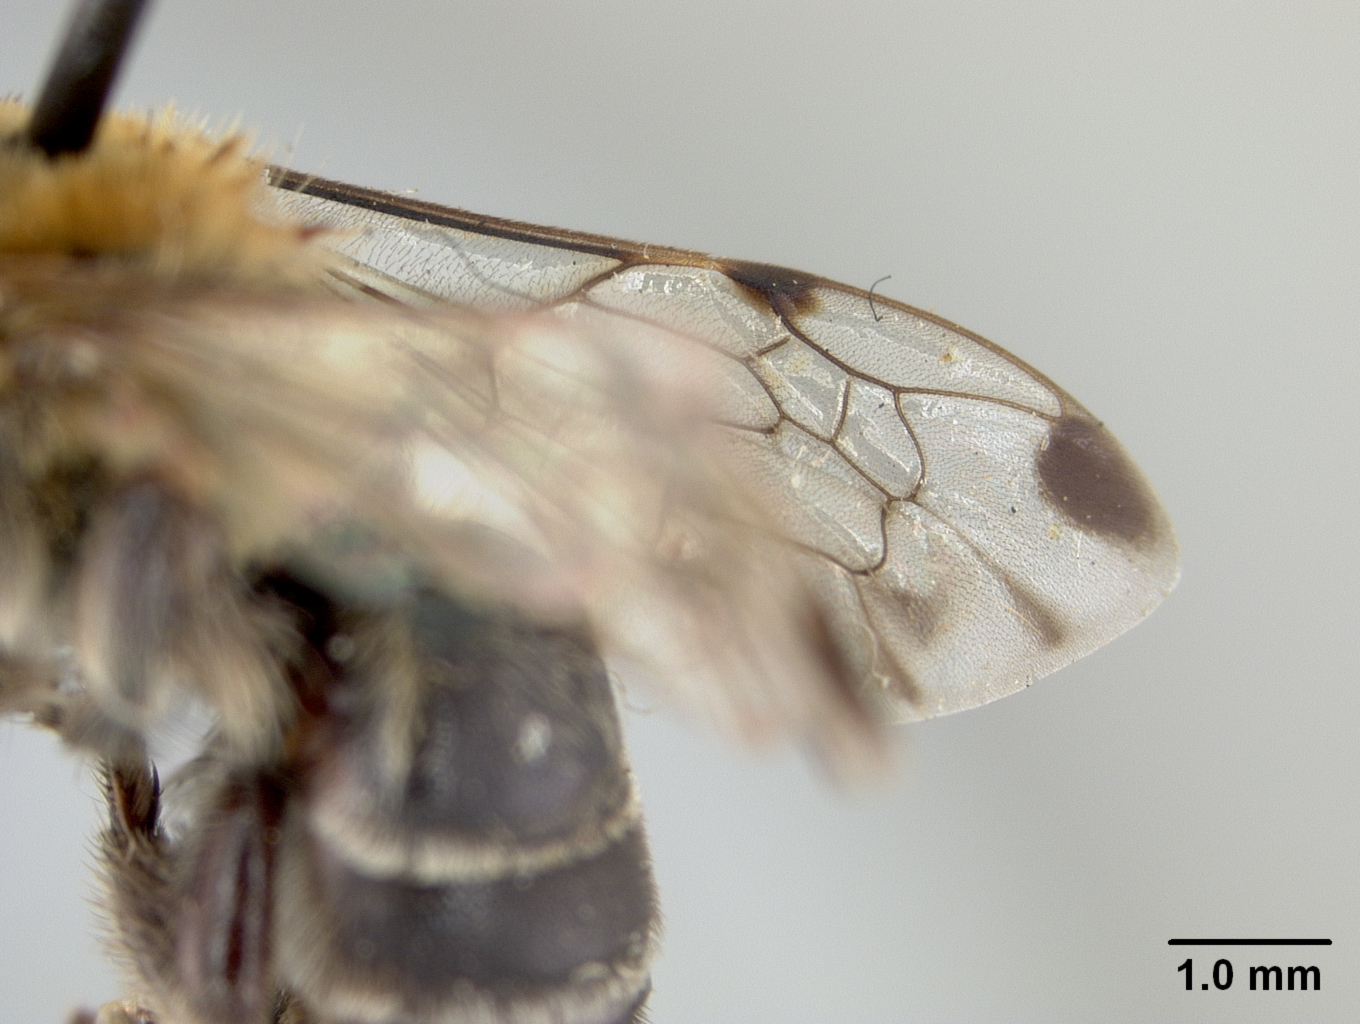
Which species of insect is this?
Colletes spiloptera
